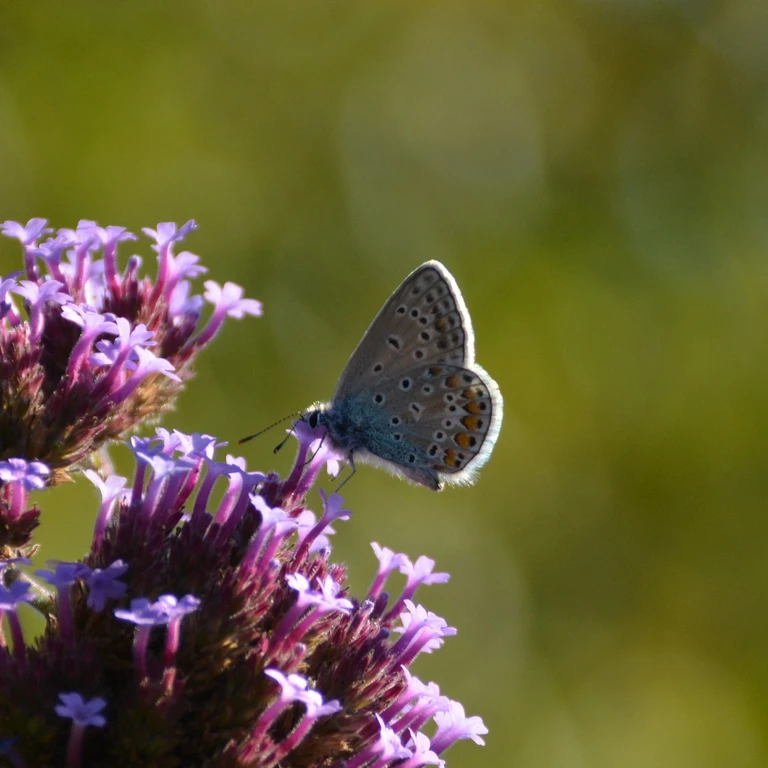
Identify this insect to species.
Polyommatus icarus
